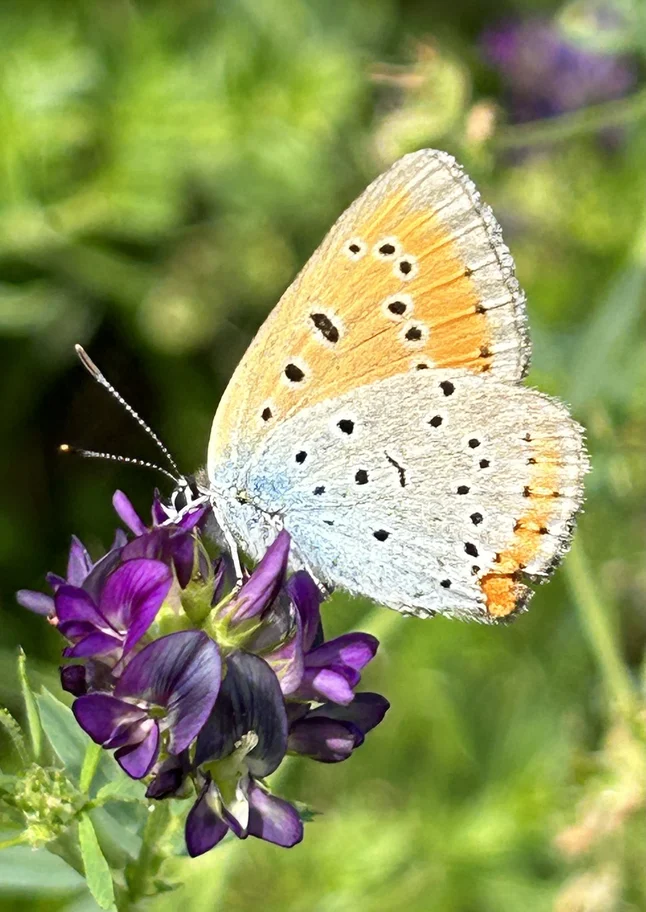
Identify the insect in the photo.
Lycaena dispar
